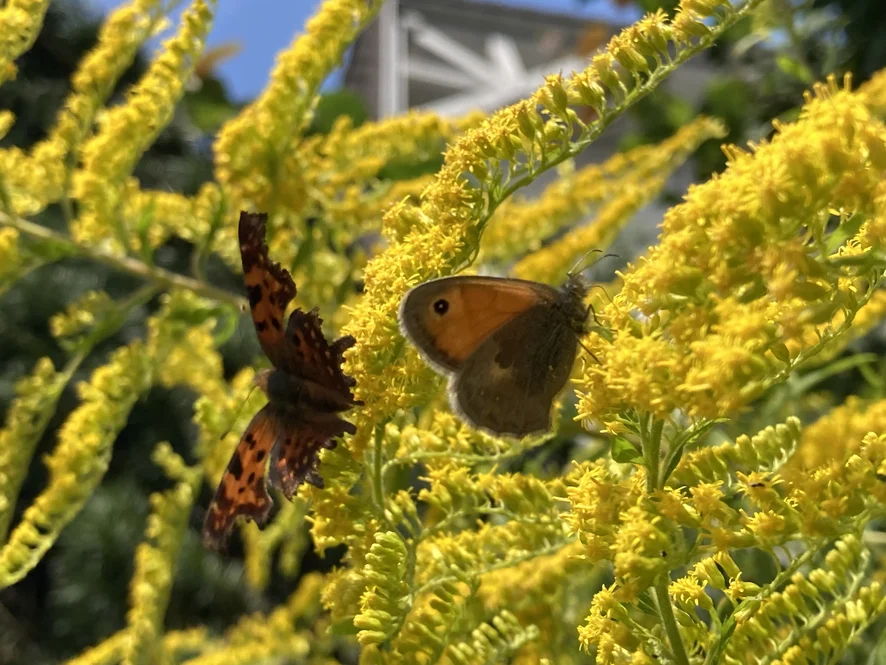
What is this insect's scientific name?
Coenonympha pamphilus
